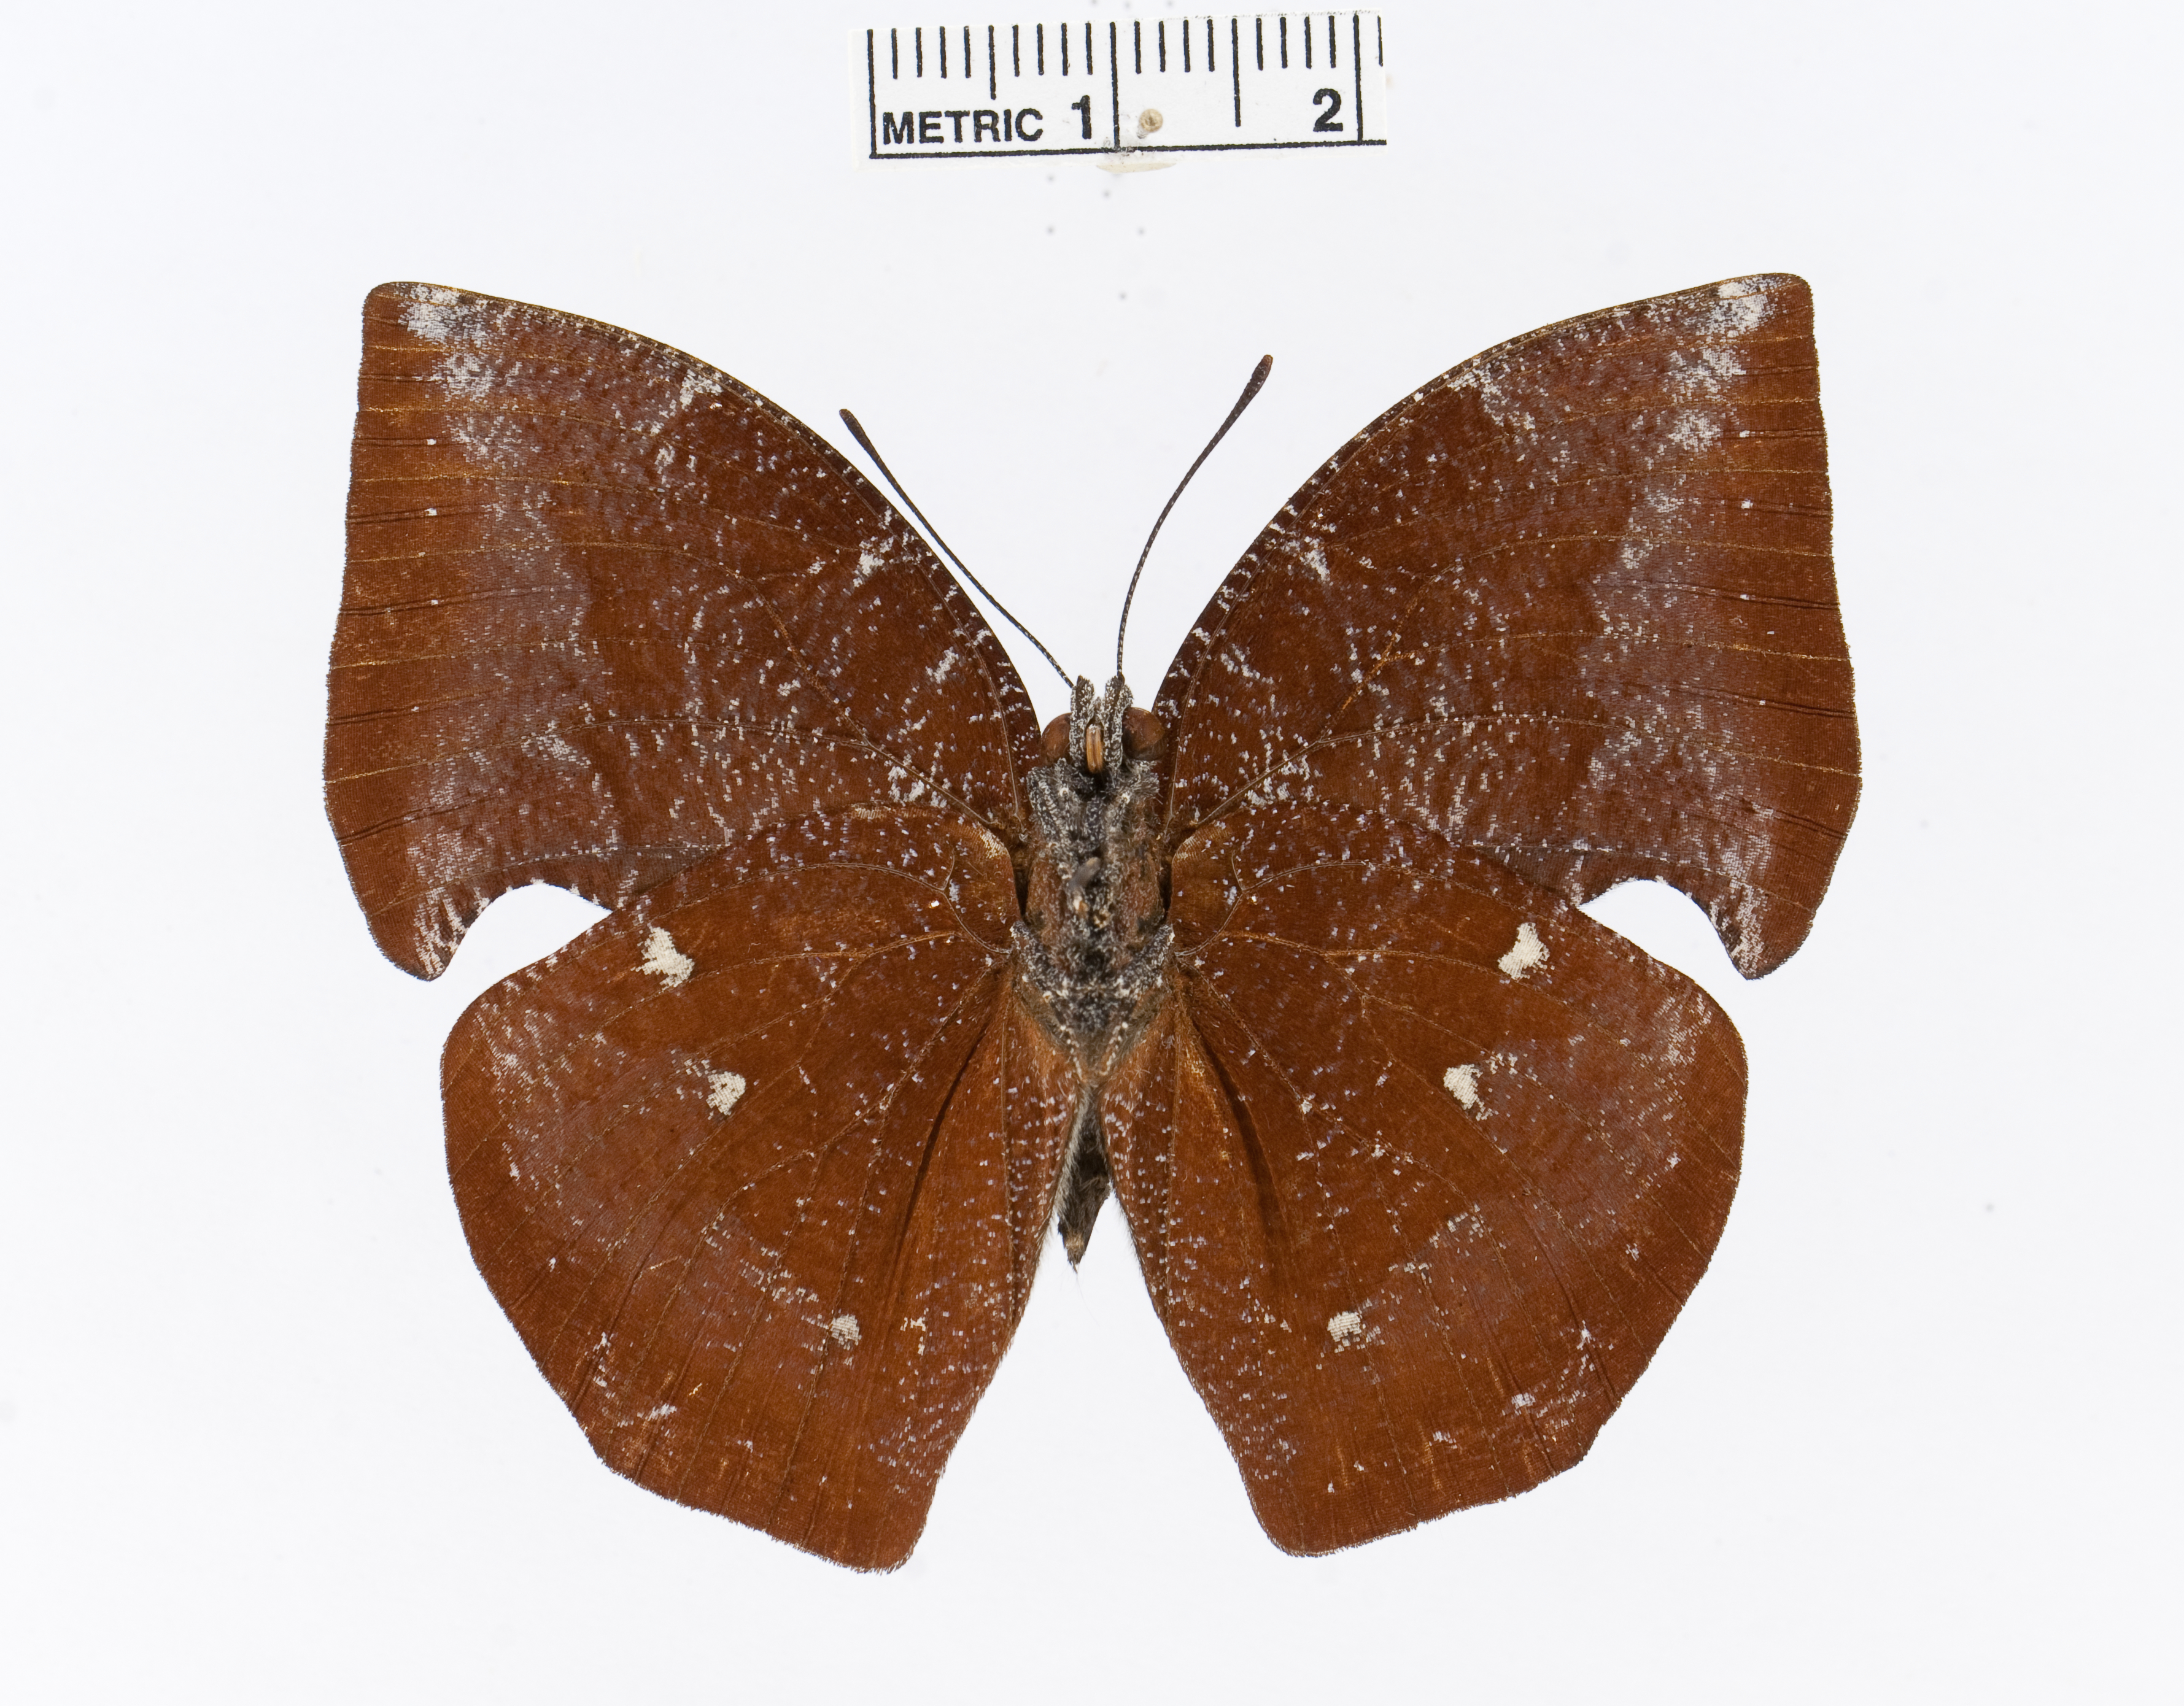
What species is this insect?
Memphis proserpina
